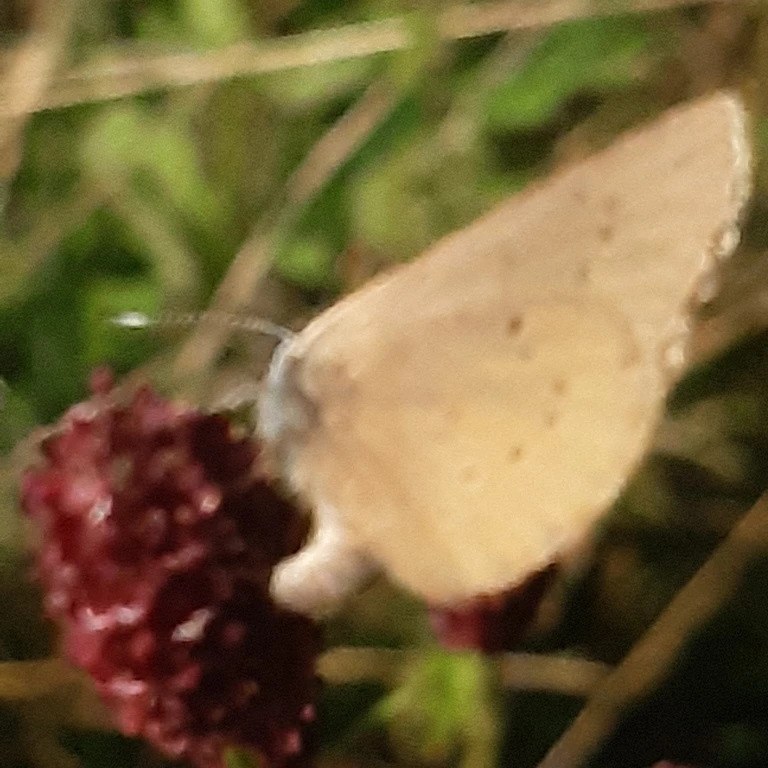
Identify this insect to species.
Phengaris nausithous (also Maculinea nausithous)
